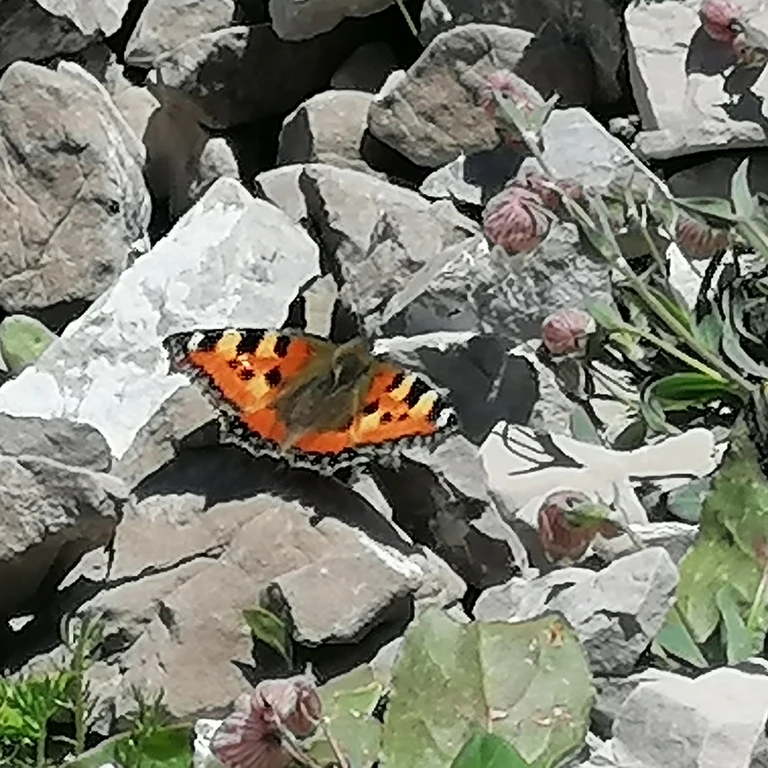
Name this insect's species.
Aglais urticae
